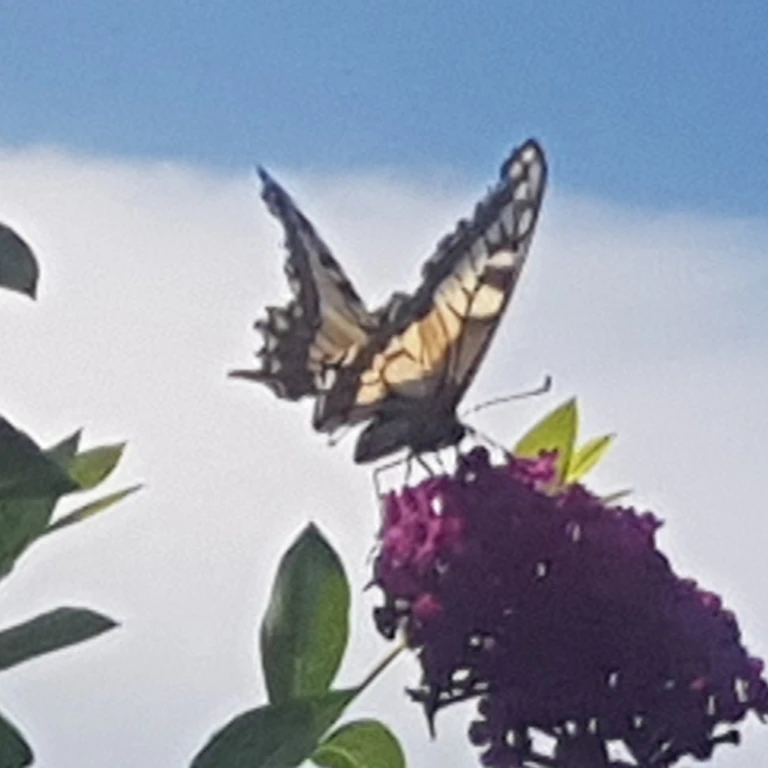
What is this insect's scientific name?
Papilio machaon
